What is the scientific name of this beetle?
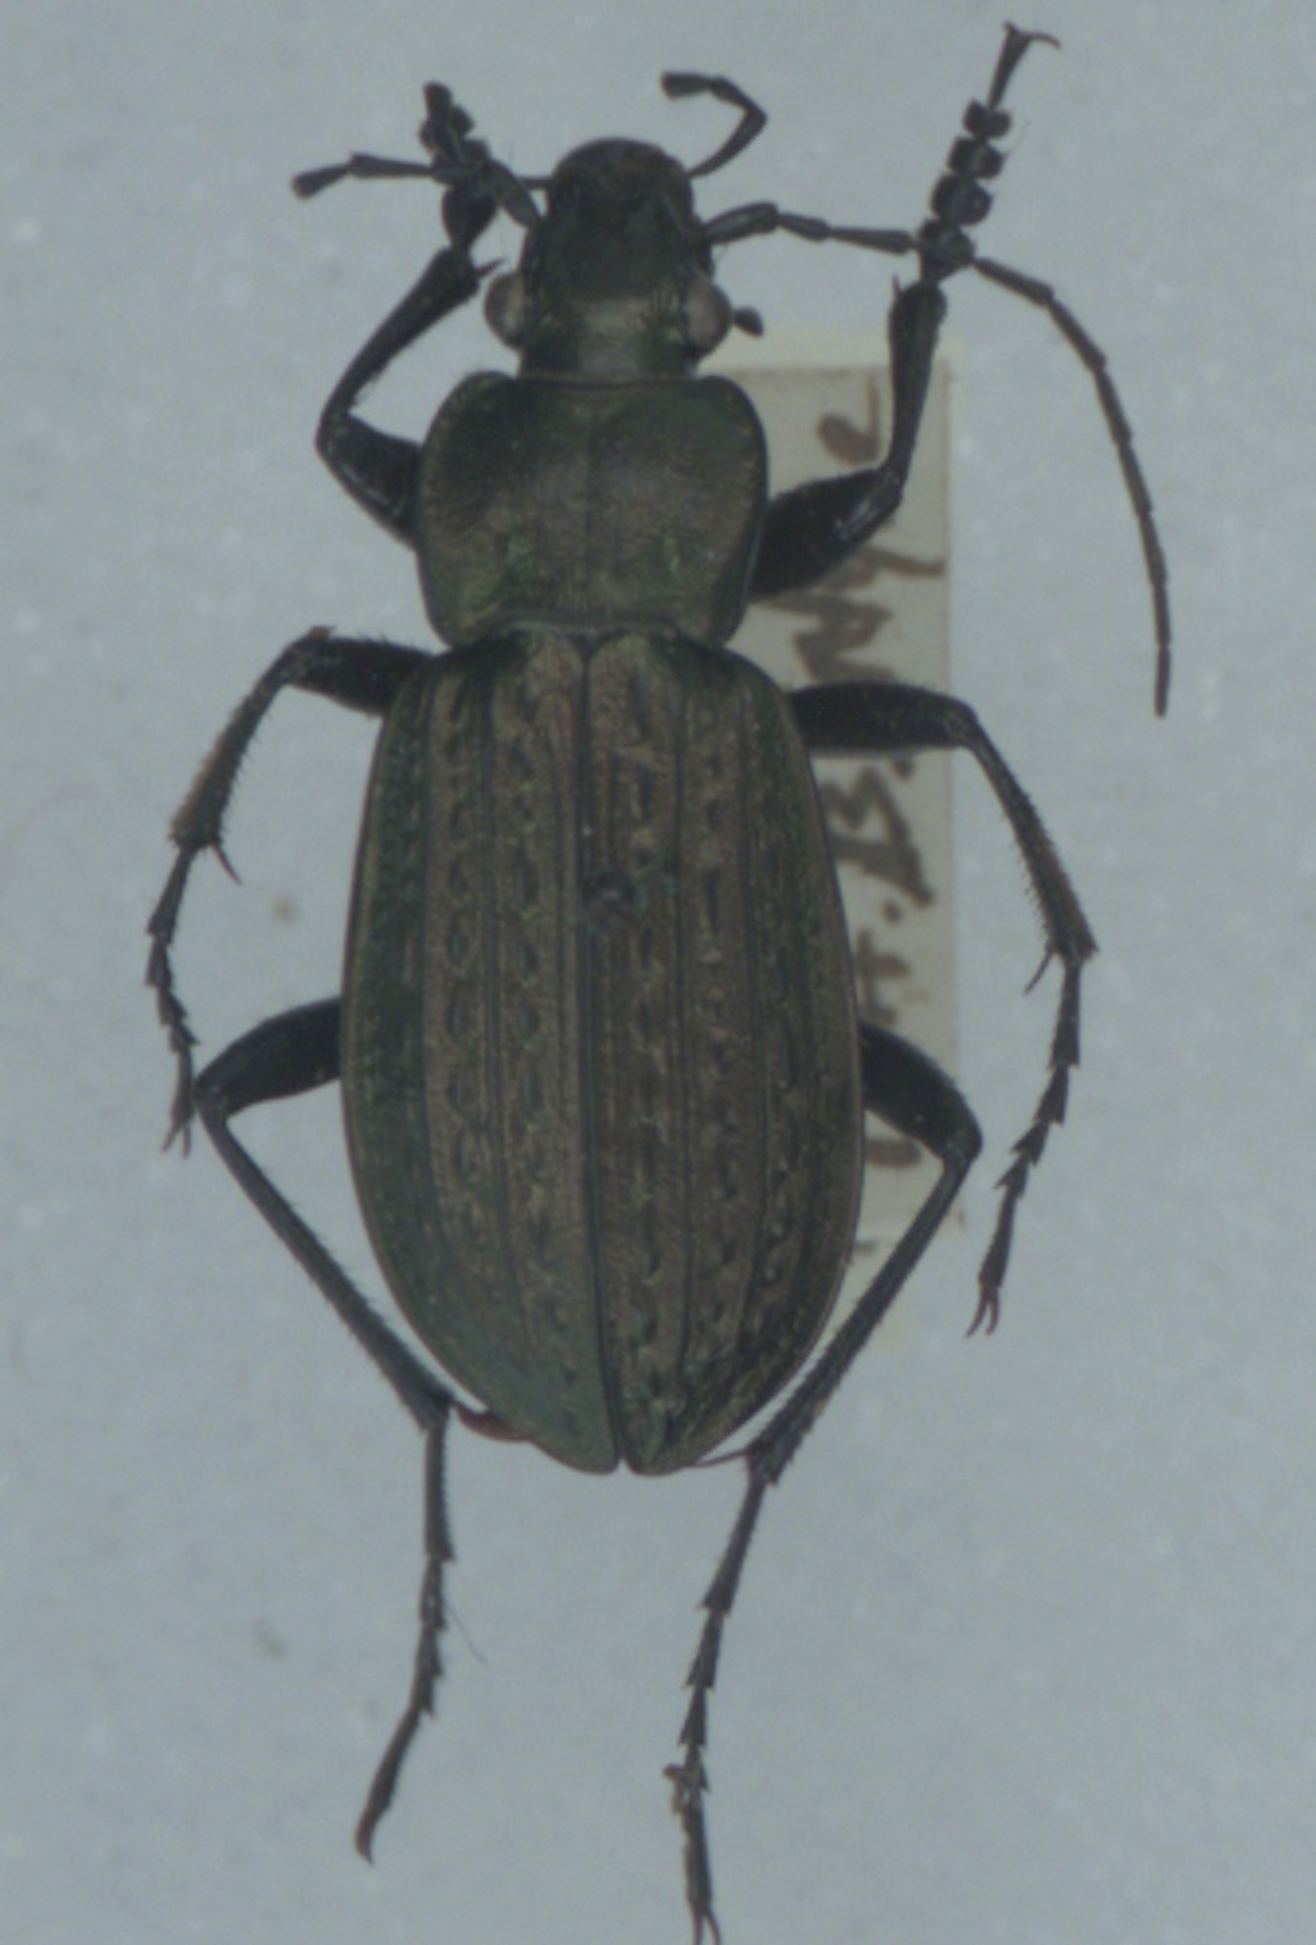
Carabus granulatus
